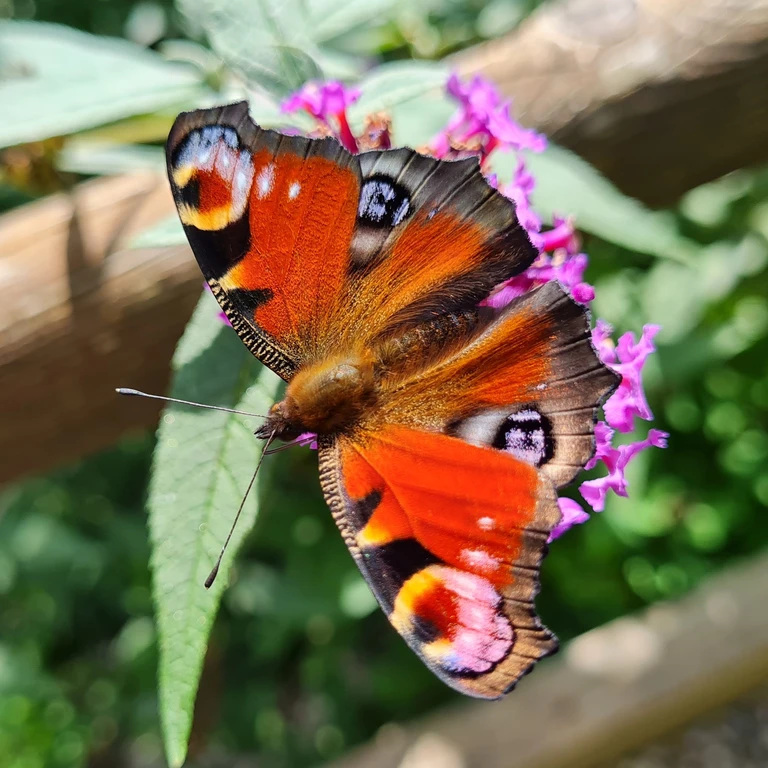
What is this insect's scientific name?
Aglais io
